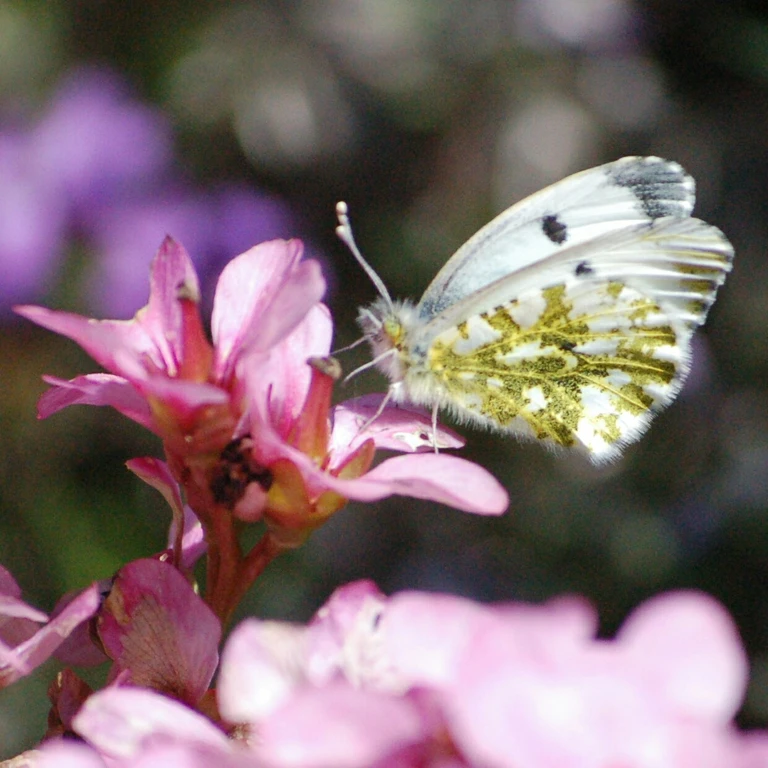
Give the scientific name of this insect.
Anthocharis cardamines
